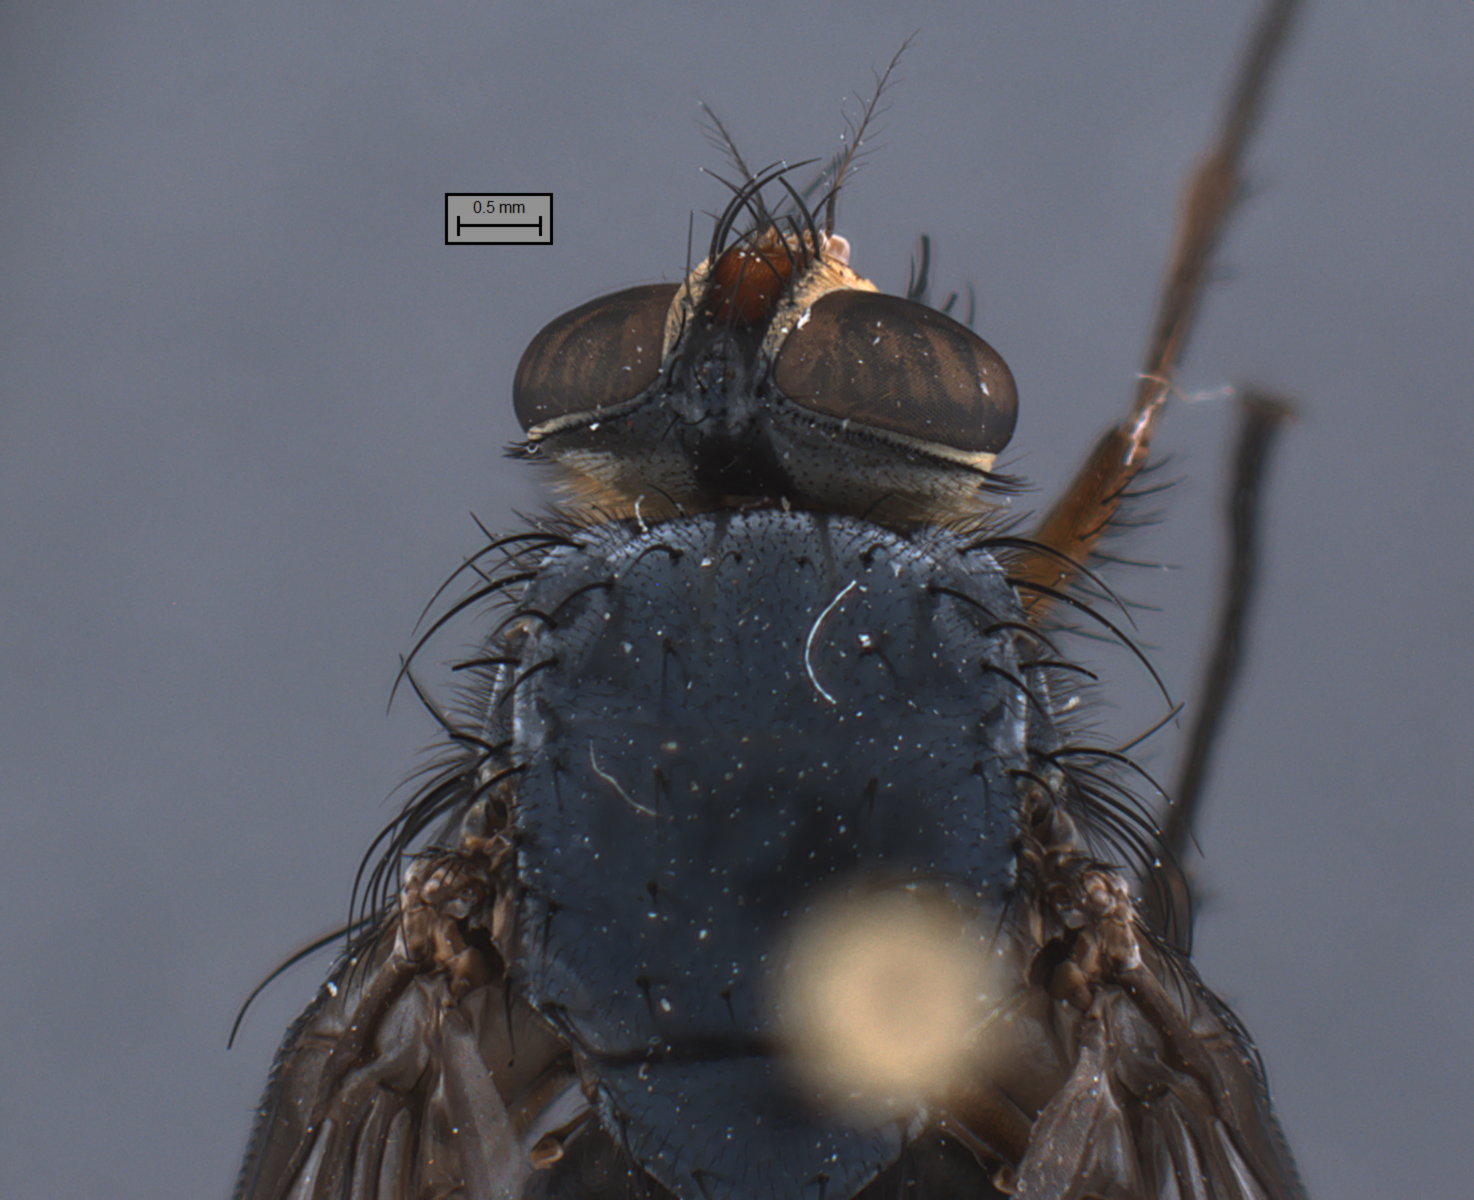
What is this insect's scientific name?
Huascaromusca decrepita
